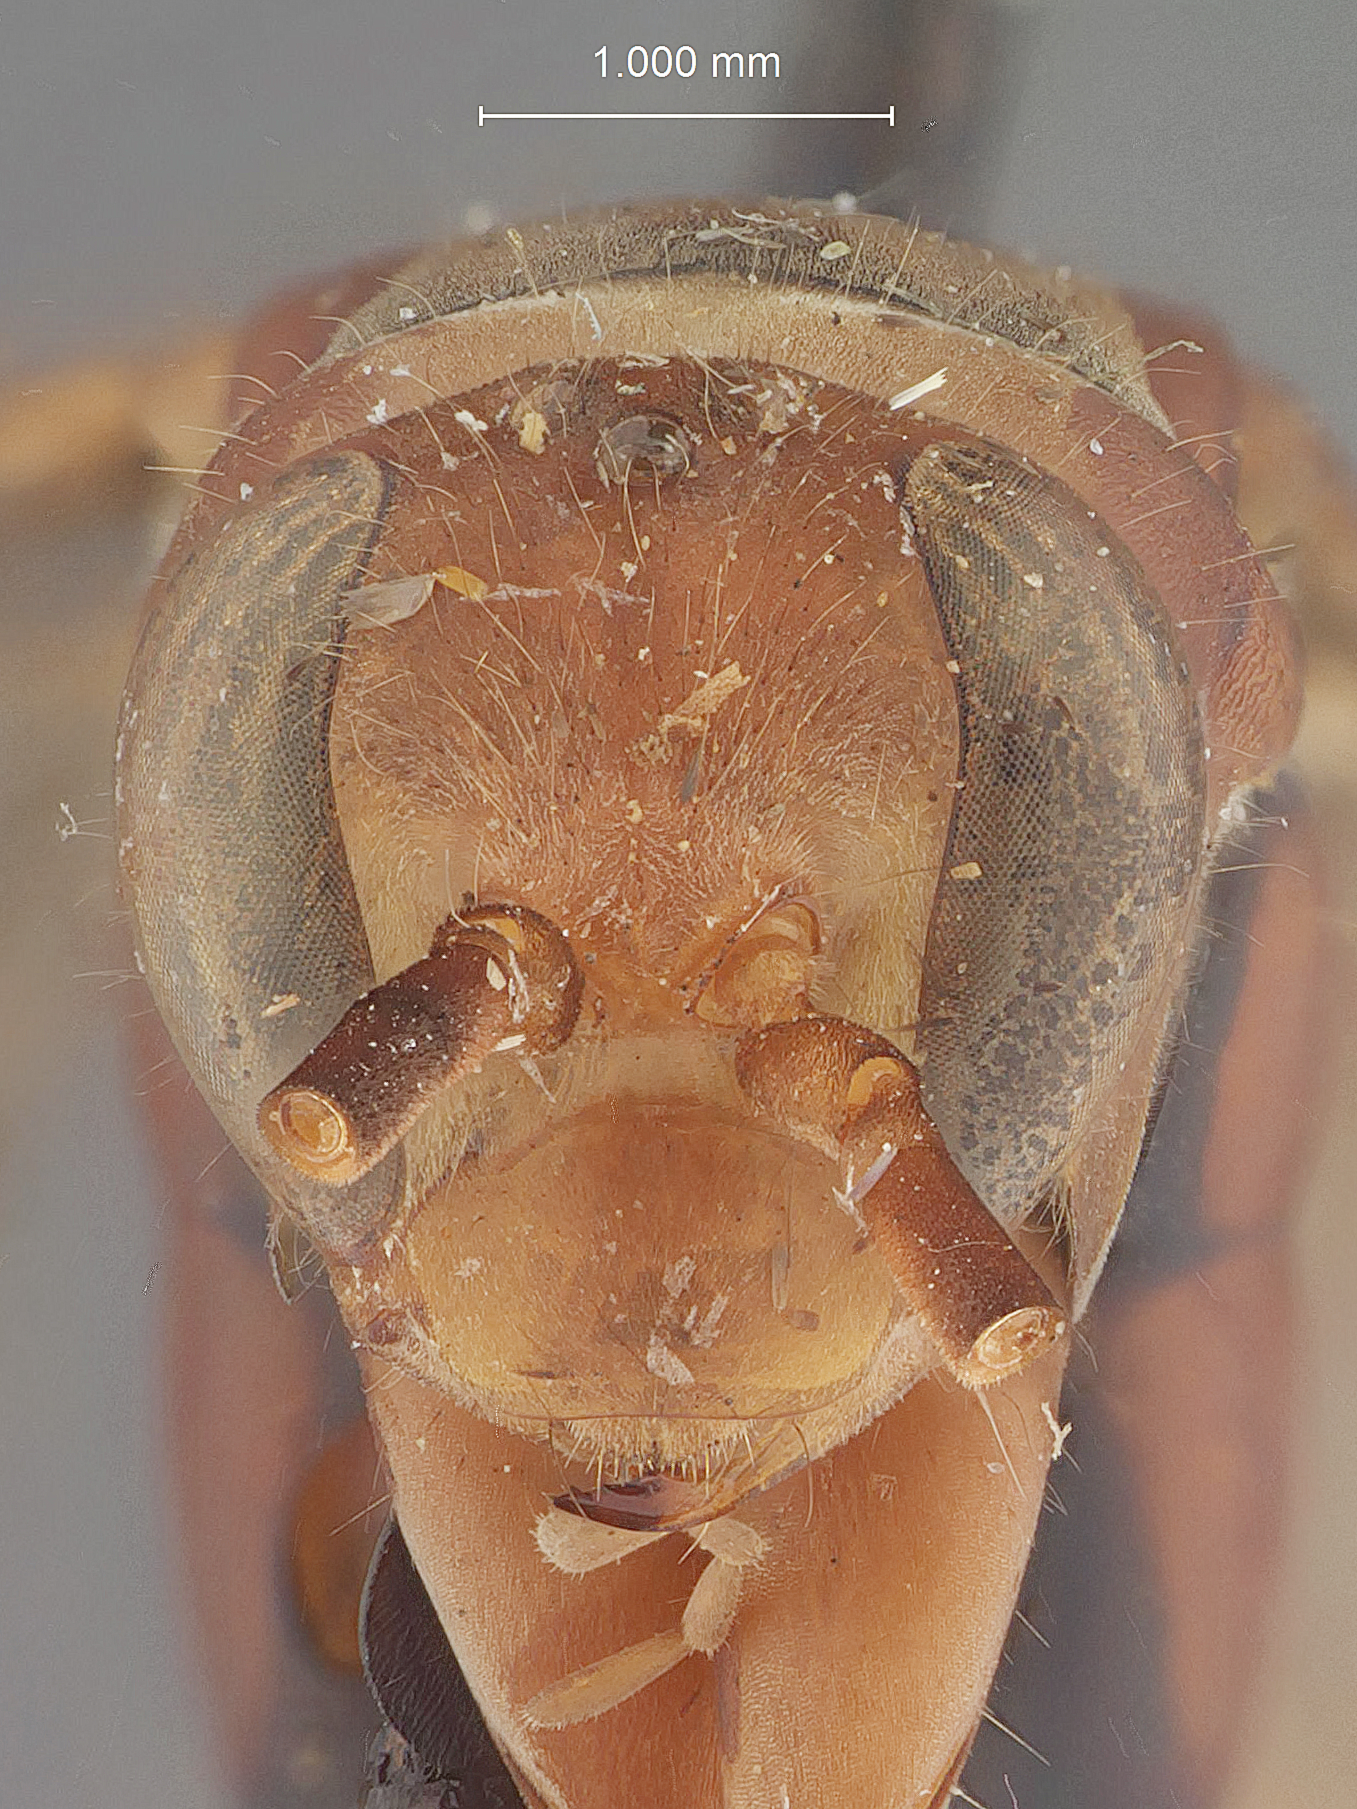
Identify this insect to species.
Arachnophroctonus cockerellae
